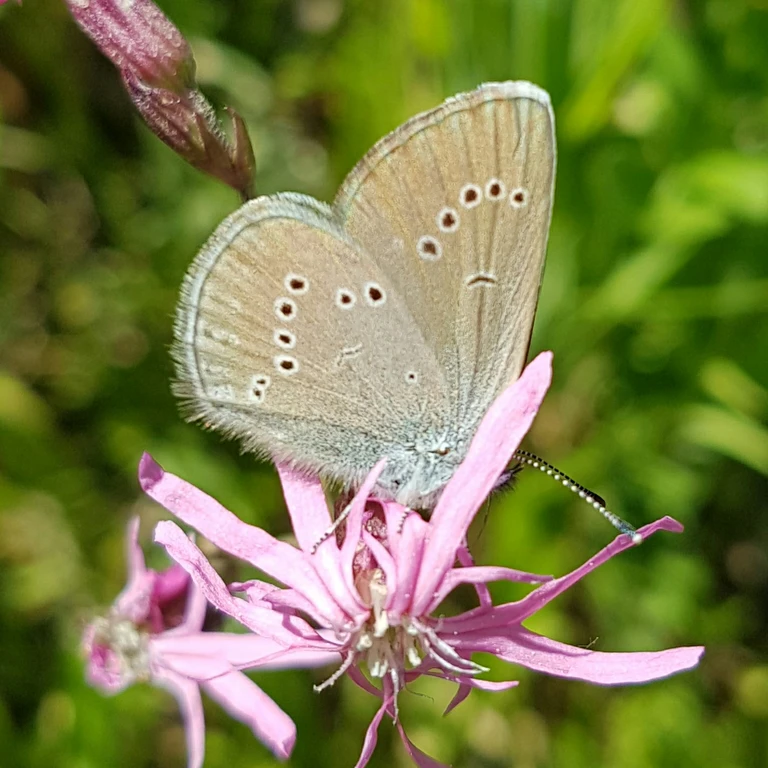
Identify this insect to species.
Cyaniris semiargus
